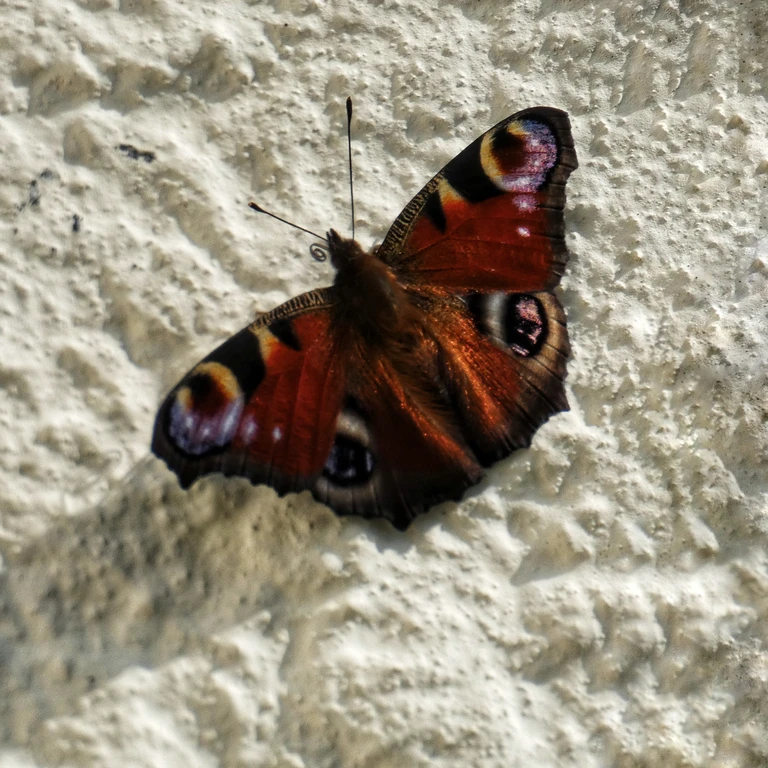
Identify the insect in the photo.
Aglais io
